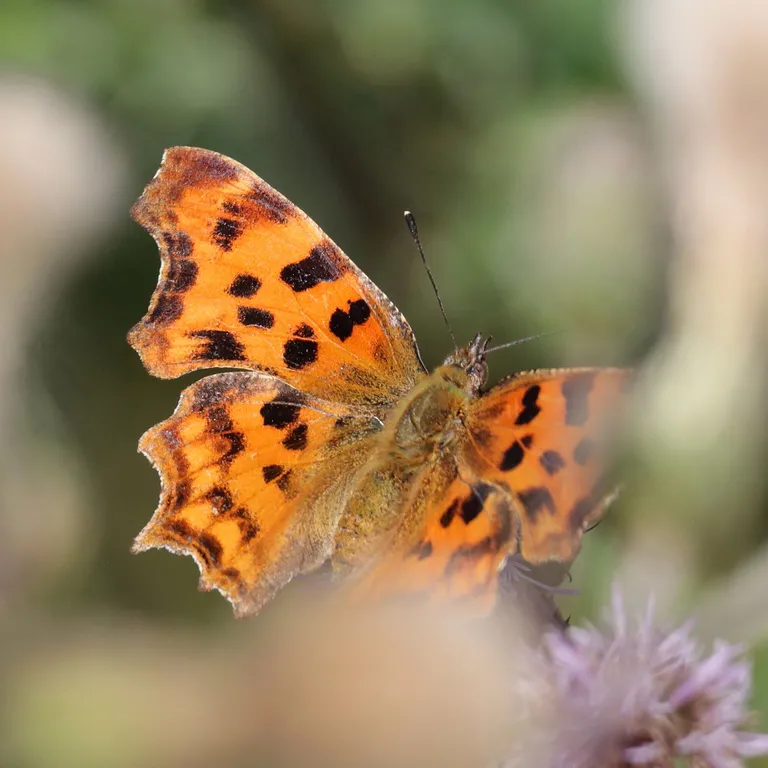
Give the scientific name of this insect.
Polygonia c-album
